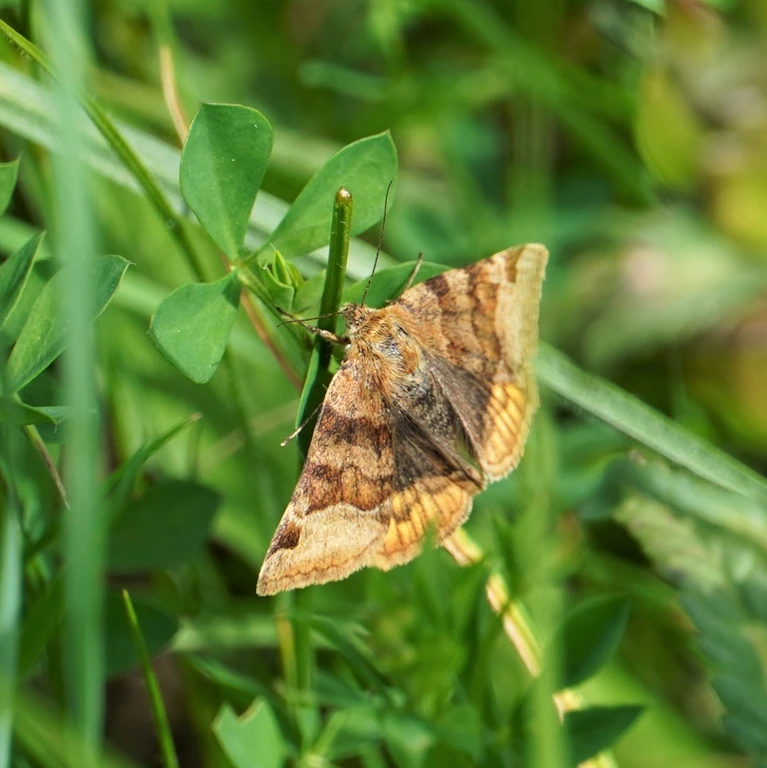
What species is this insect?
Euclidia glyphica
